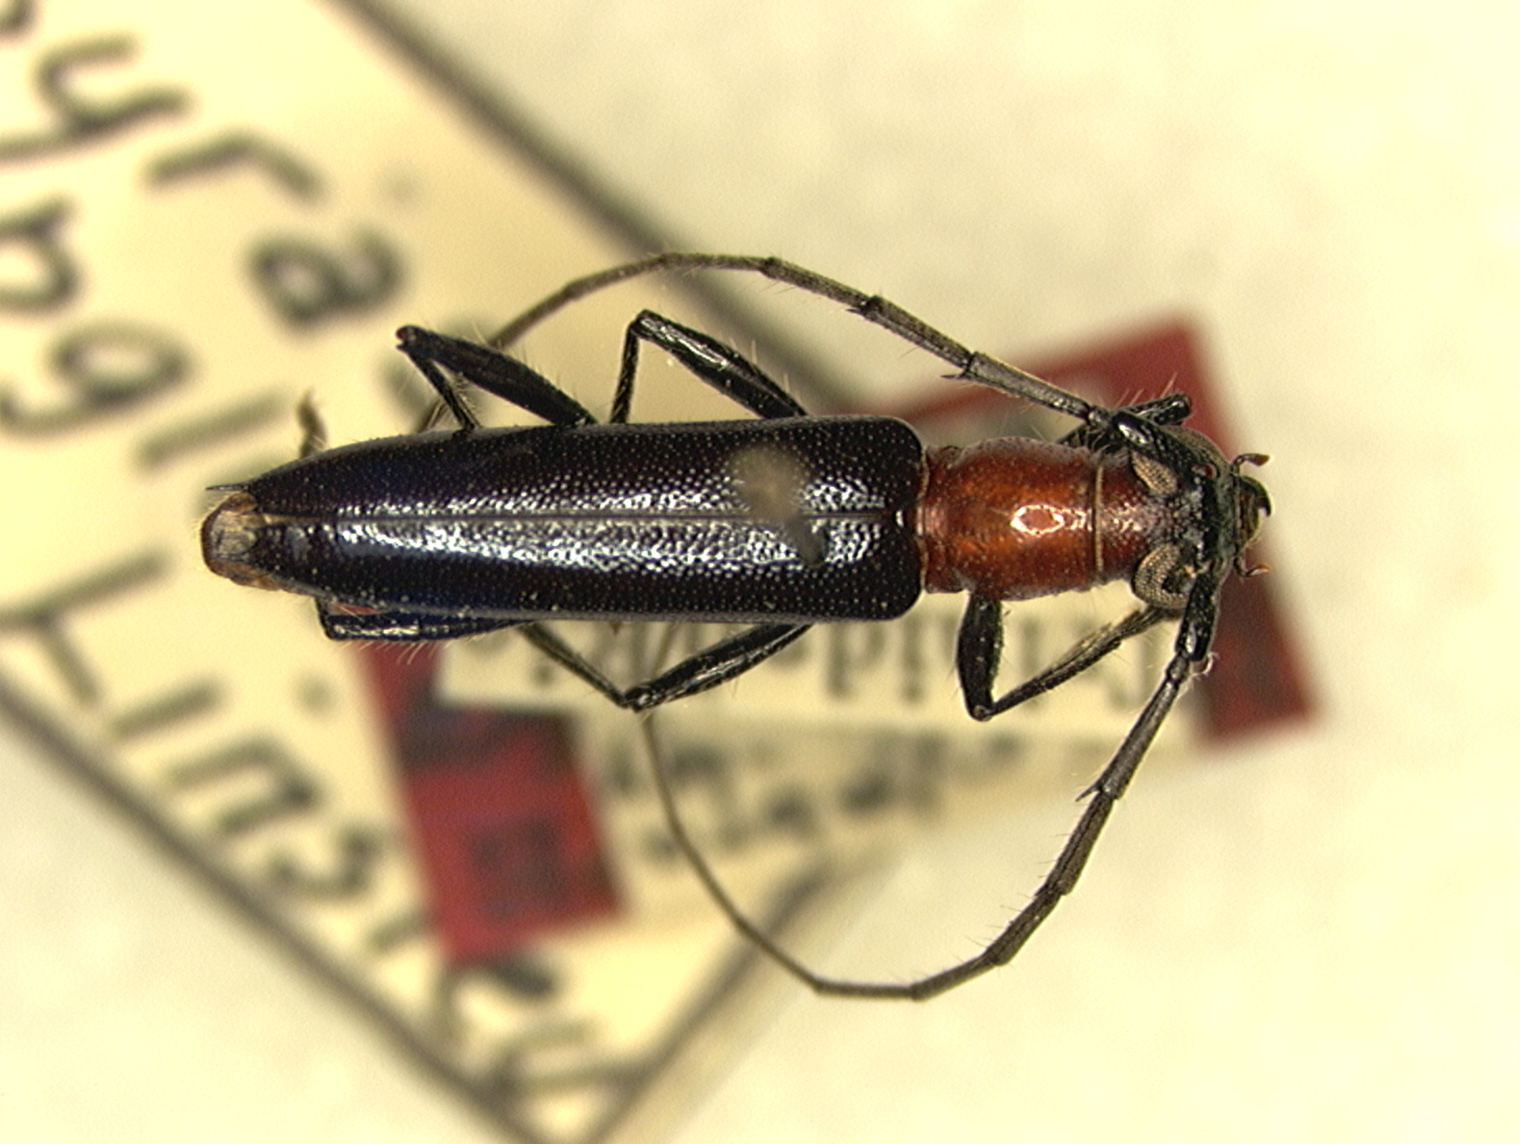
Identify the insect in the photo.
Psyrassa subglabra
